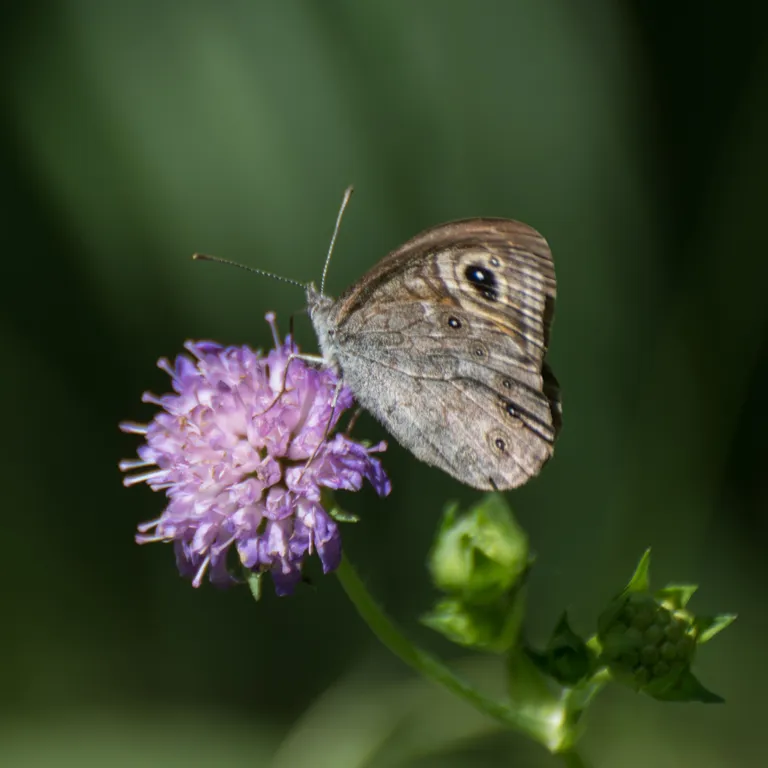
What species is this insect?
Lasiommata maera (also Pararge maera)
